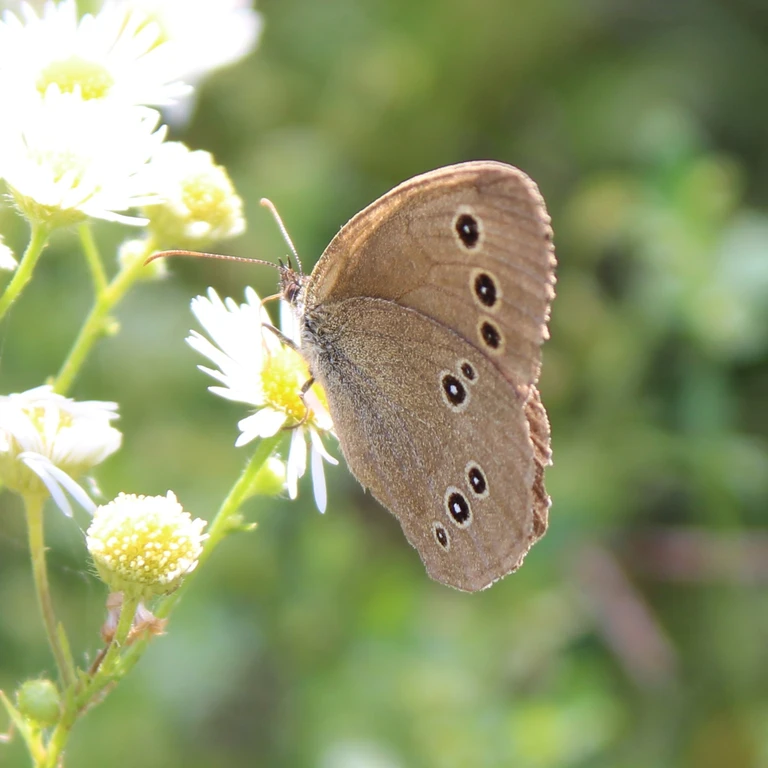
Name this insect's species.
Aphantopus hyperantus
